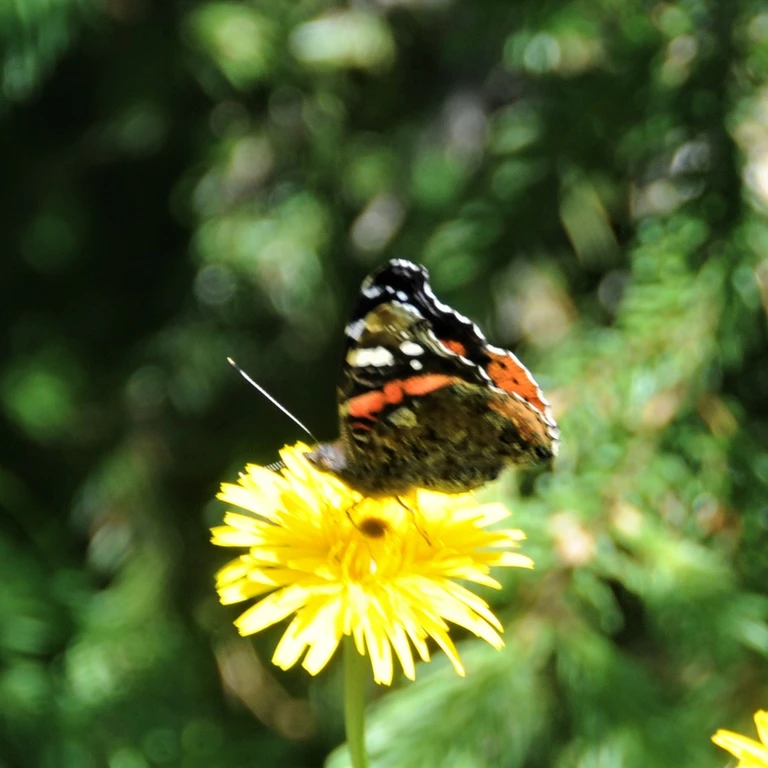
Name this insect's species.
Vanessa atalanta
